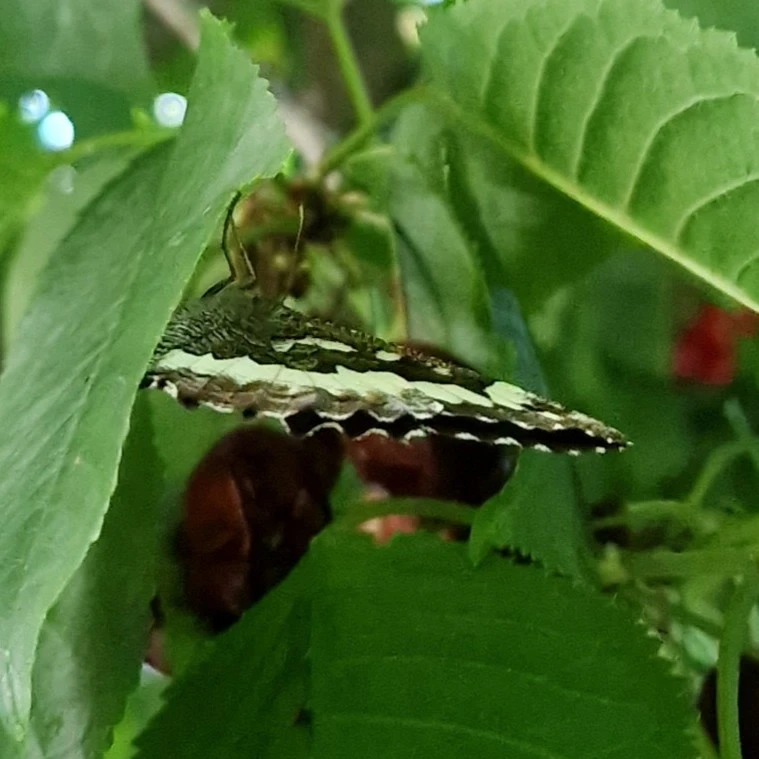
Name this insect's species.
Brintesia circe
